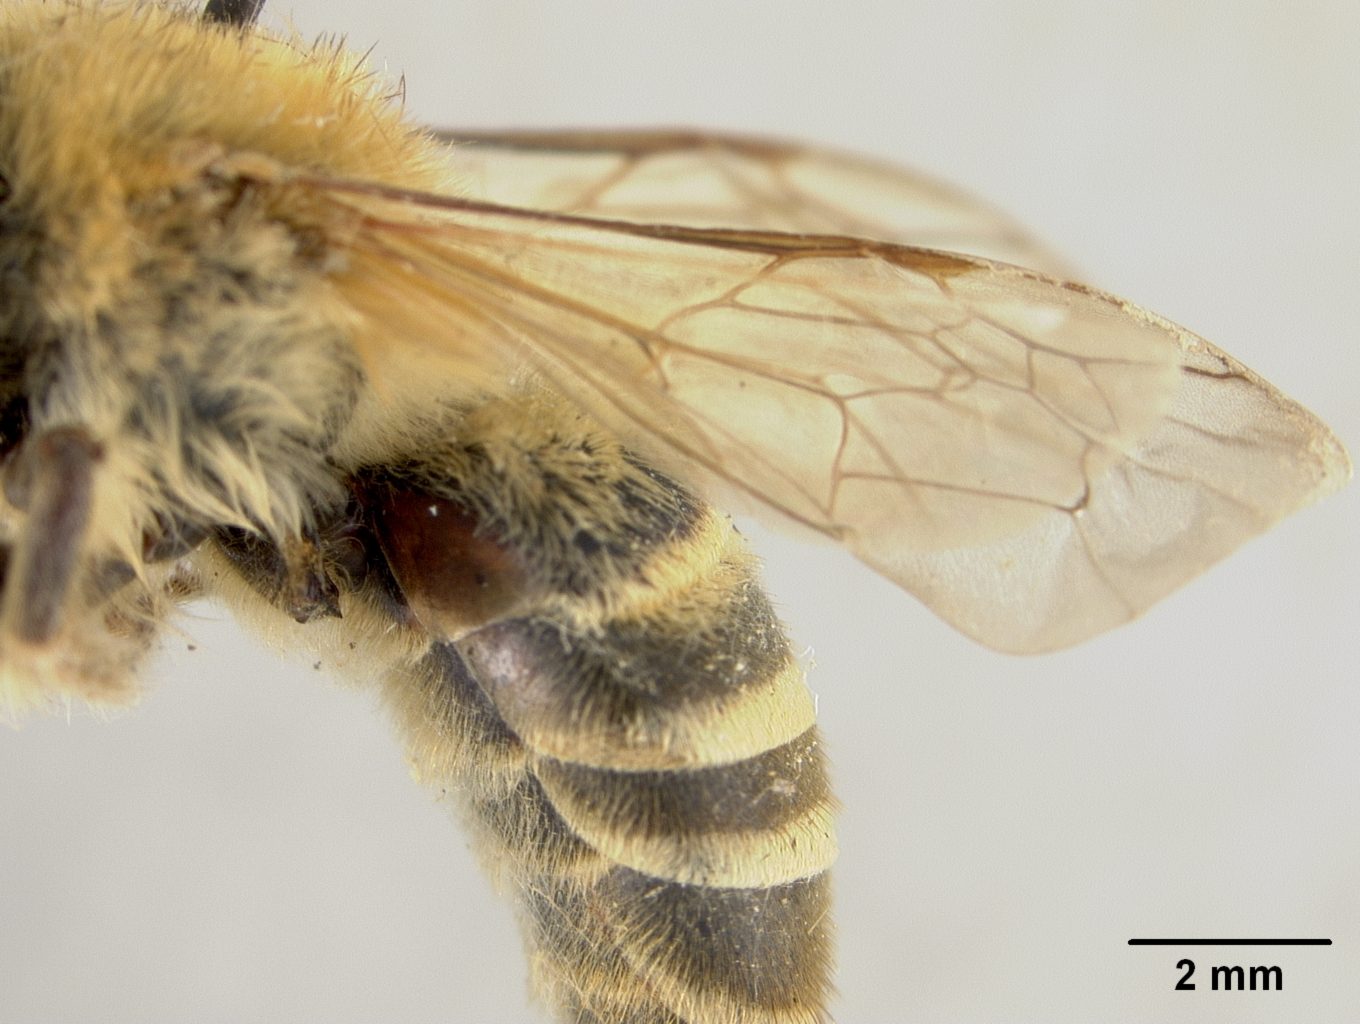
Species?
Colletes gigas
